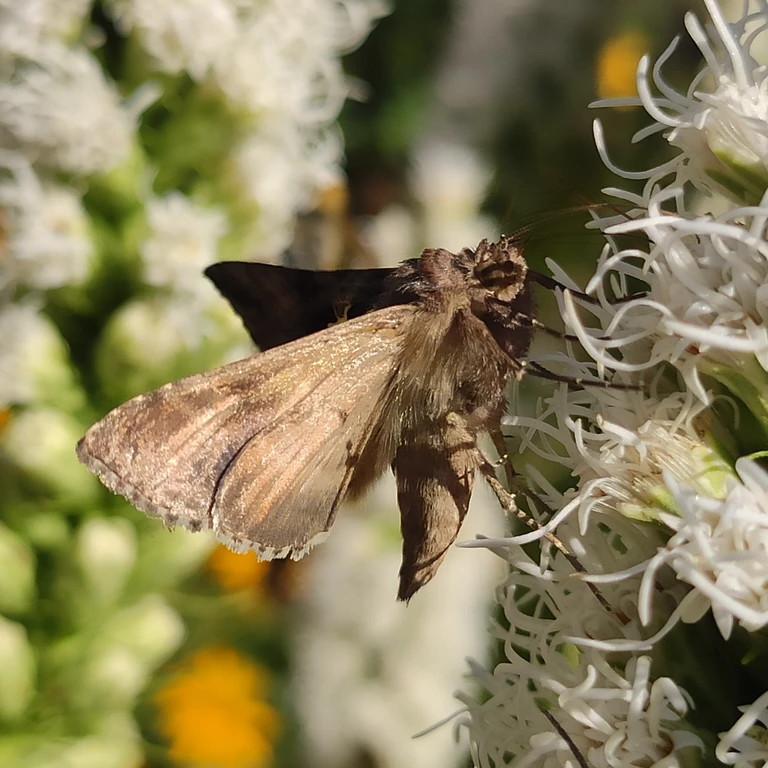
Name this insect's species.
Autographa gamma
